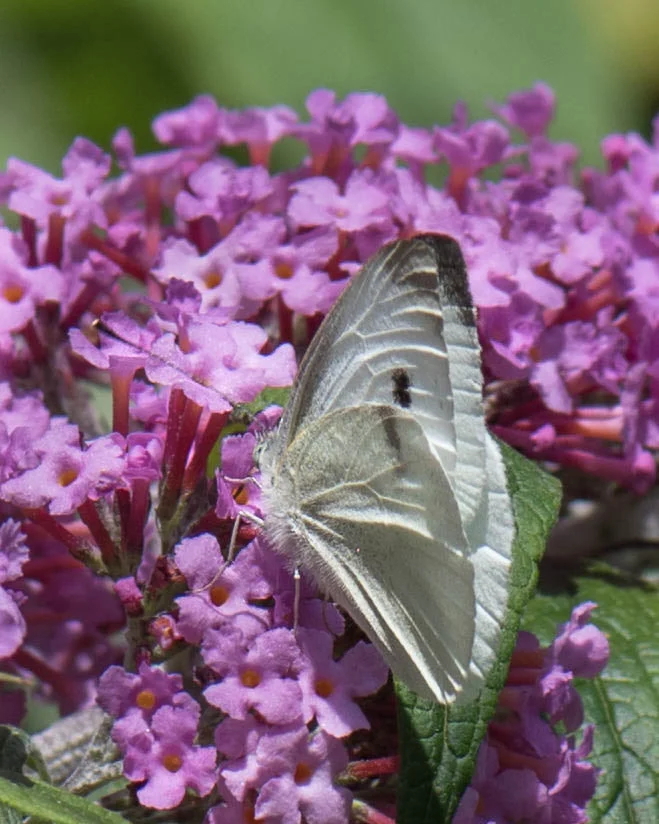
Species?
Pieris rapae
